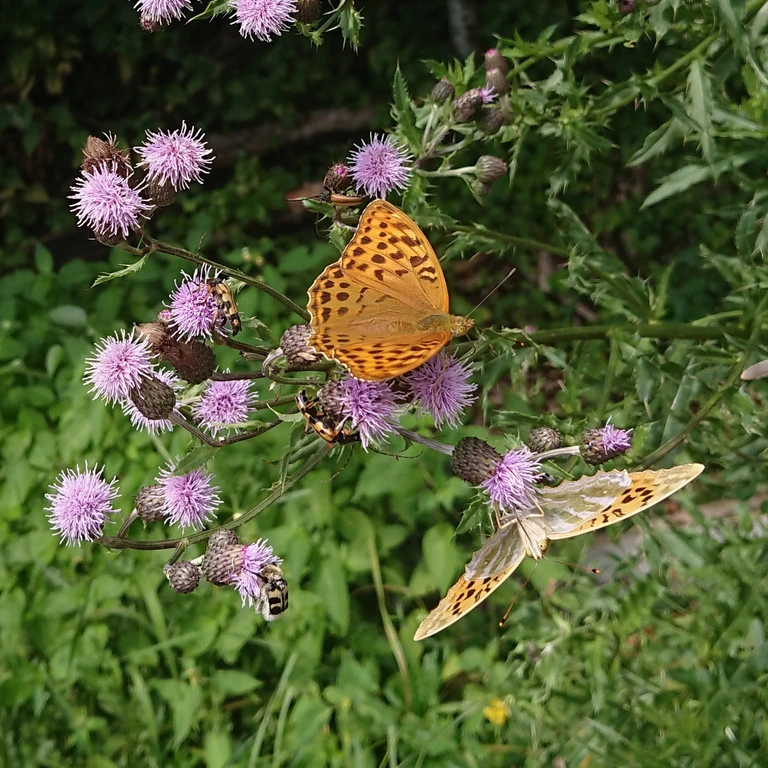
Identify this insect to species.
Argynnis paphia
